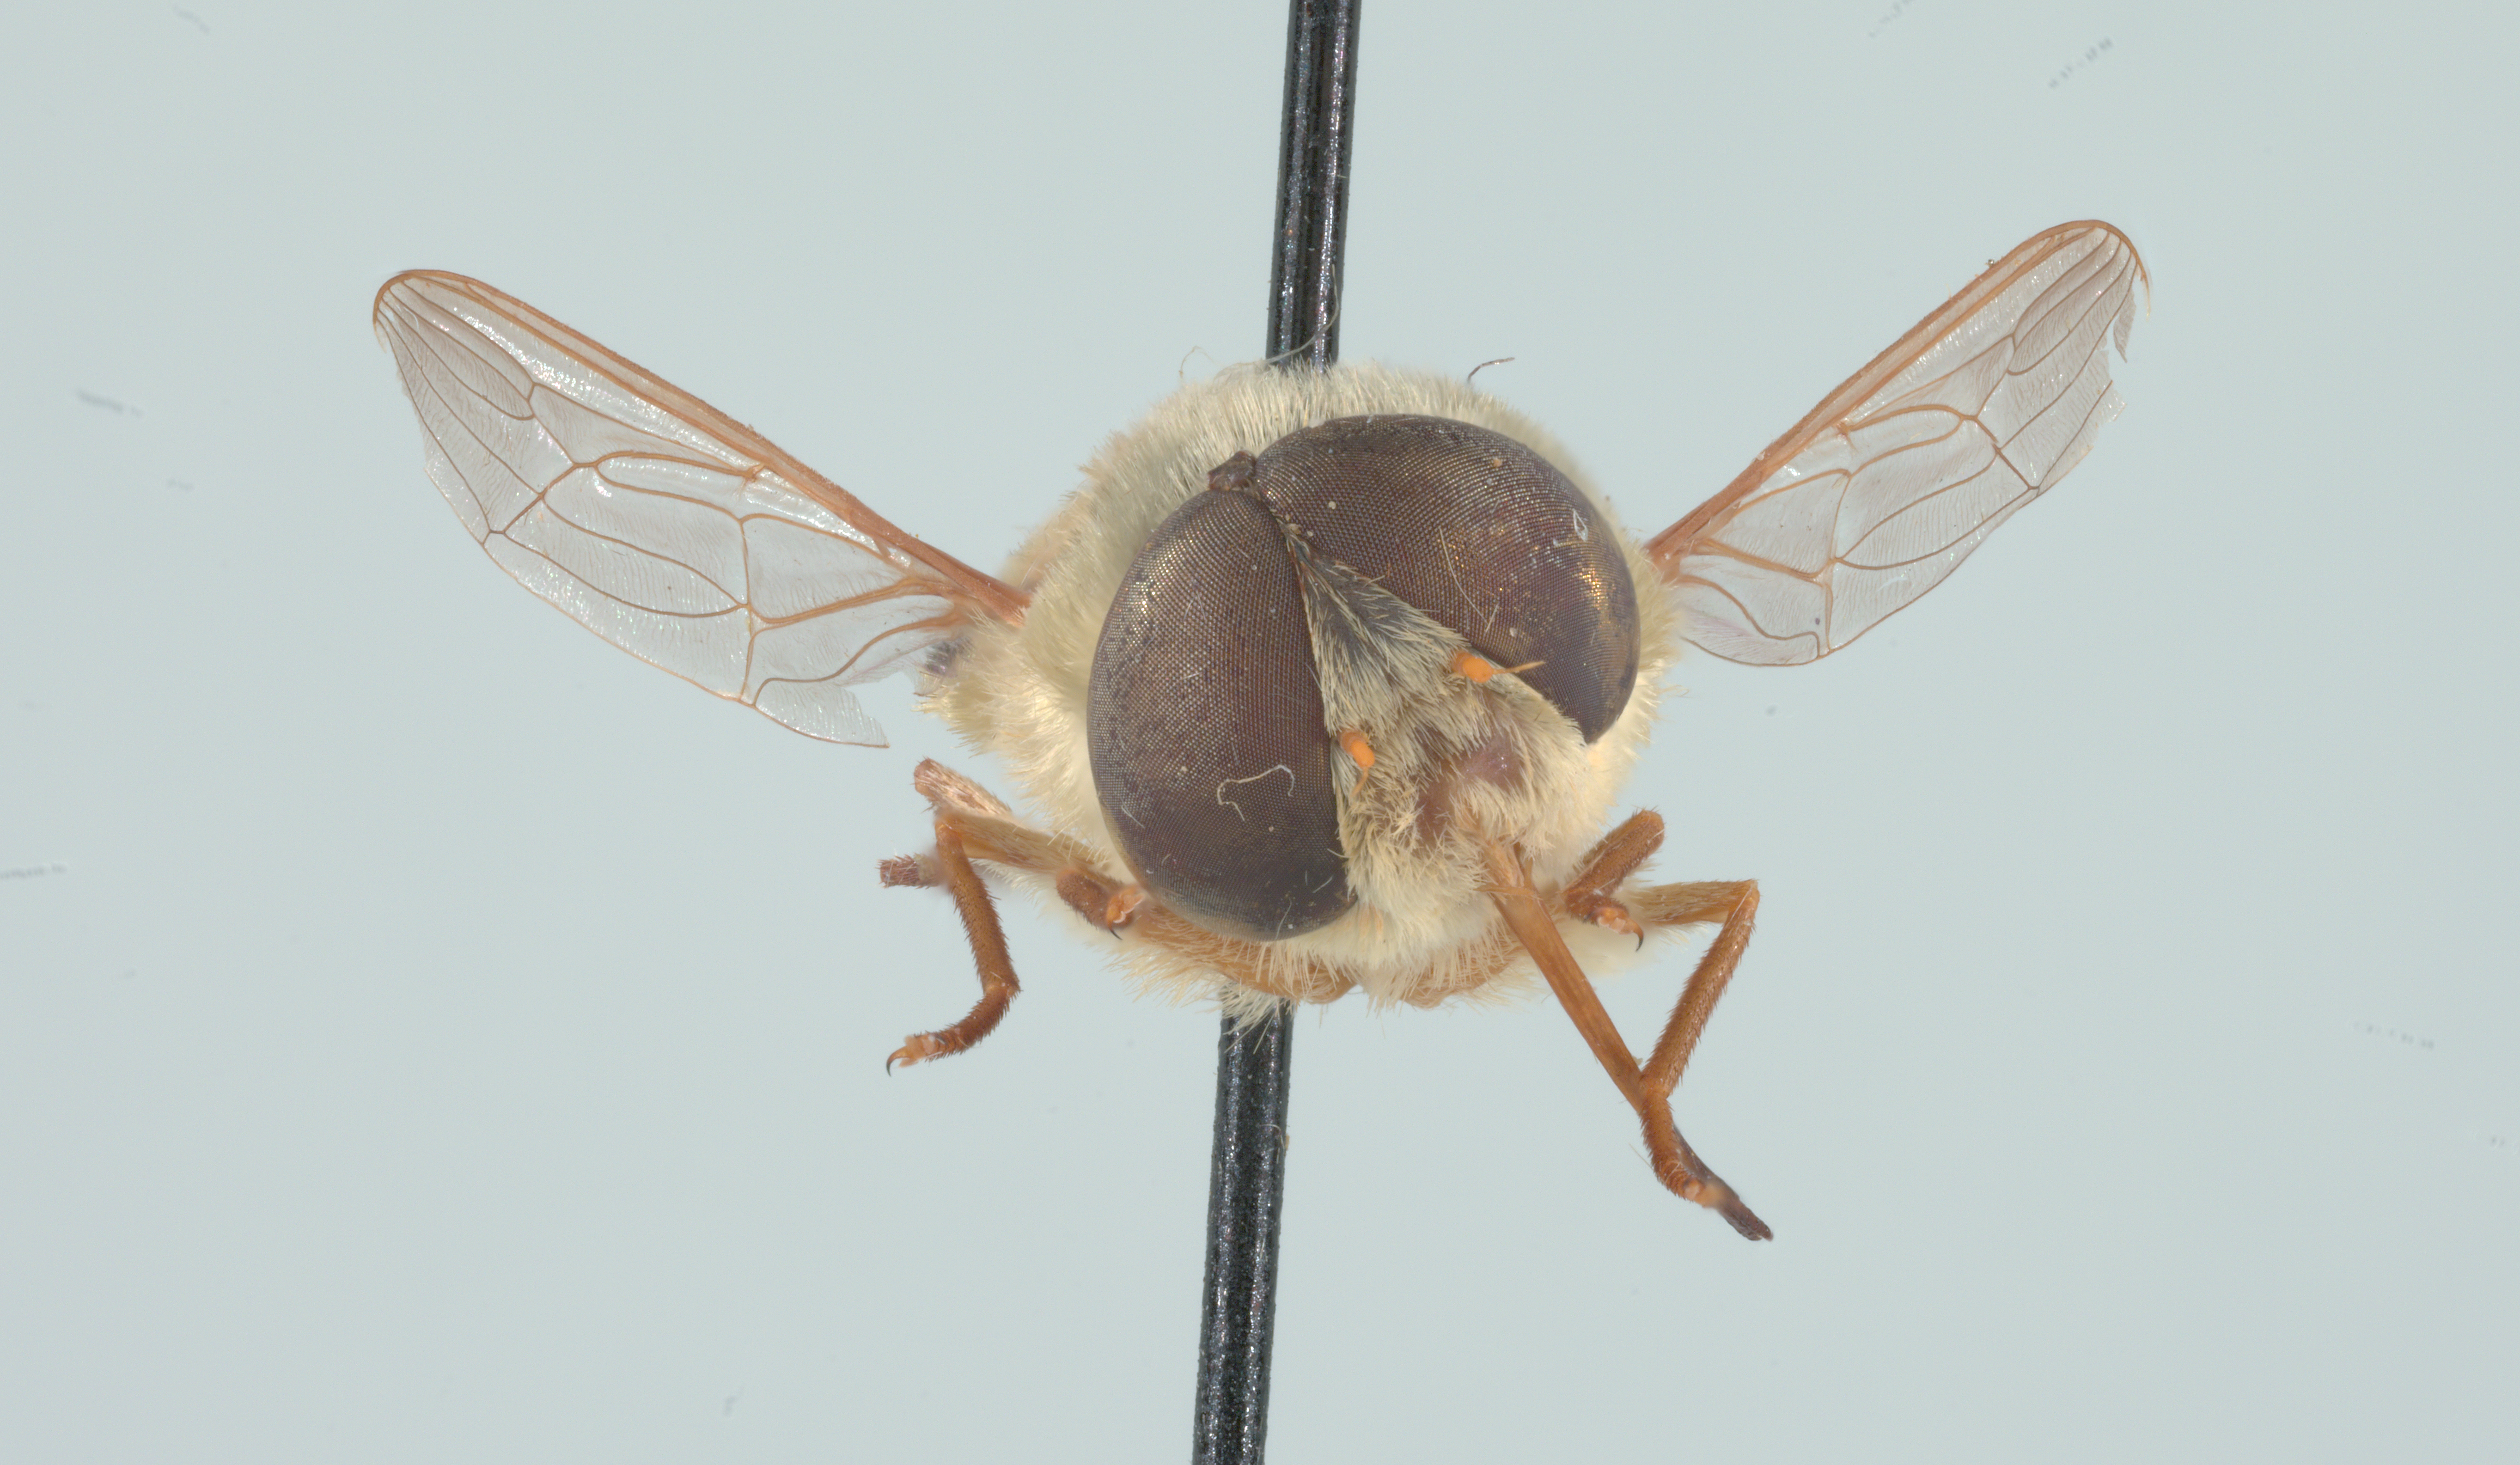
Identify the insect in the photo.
Neorhynchocephalus volaticus
